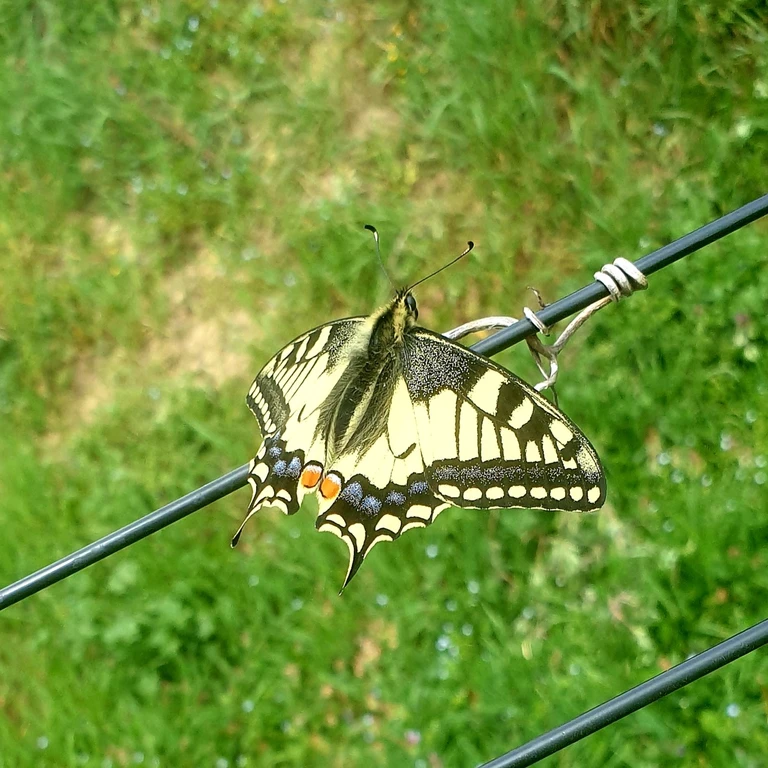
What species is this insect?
Papilio machaon
